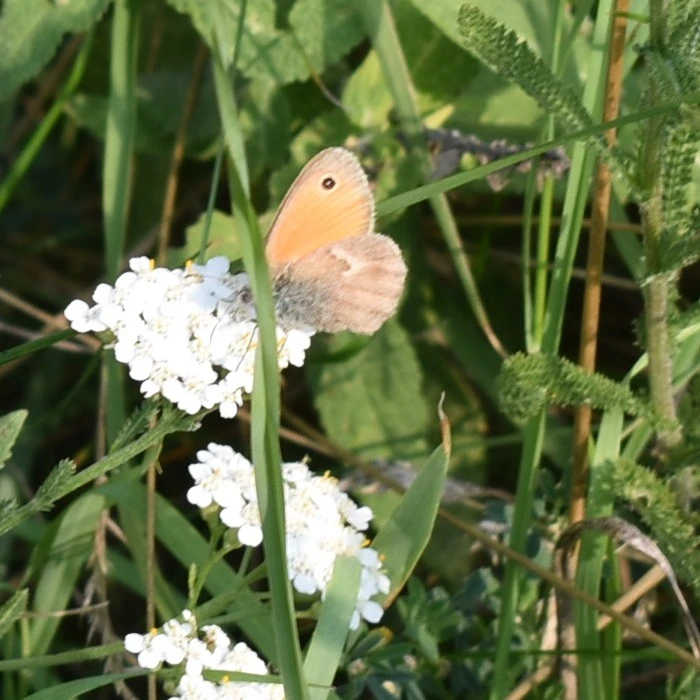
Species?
Coenonympha pamphilus
